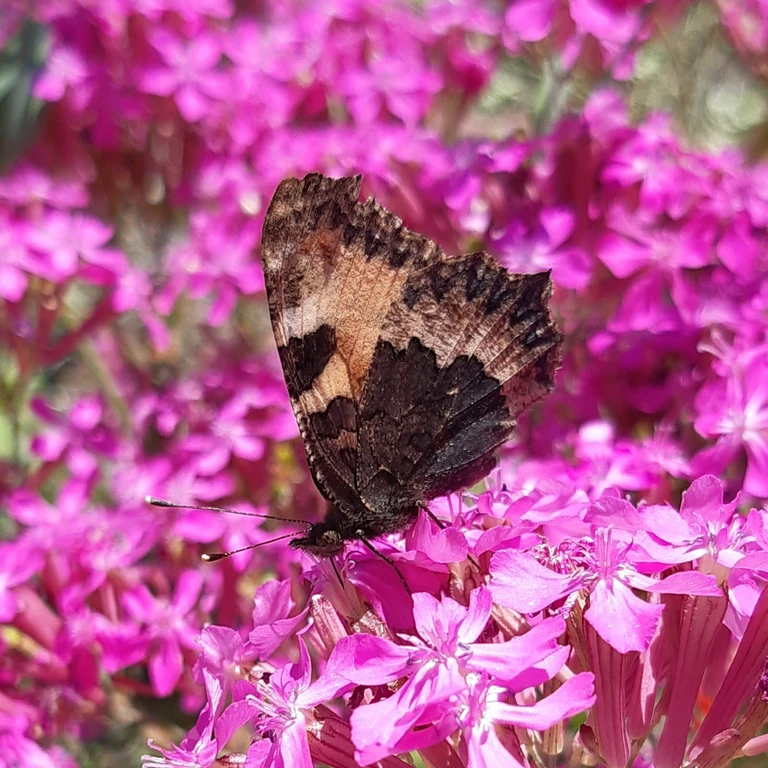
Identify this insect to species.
Aglais urticae
